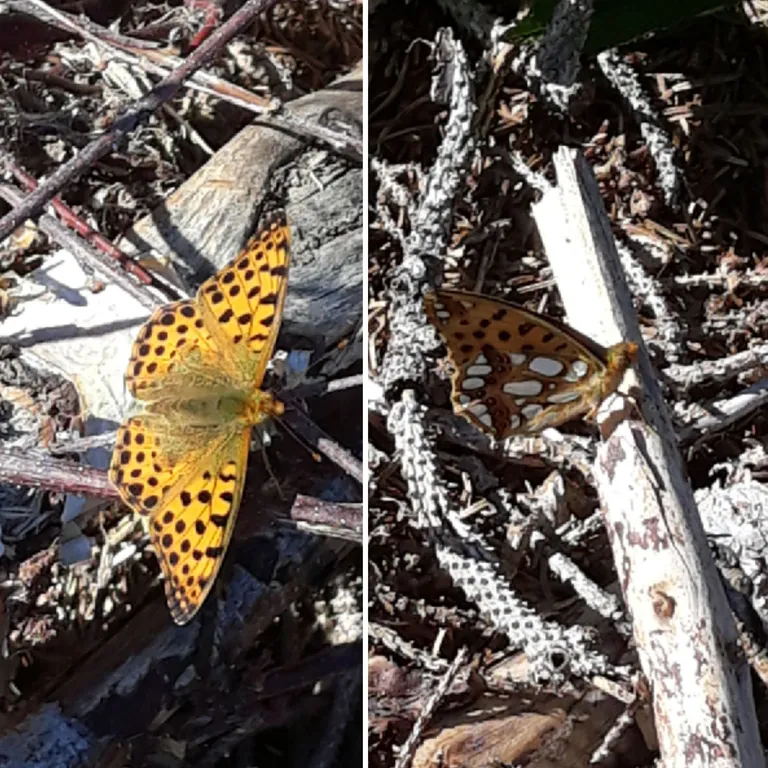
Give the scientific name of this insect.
Issoria lathonia
